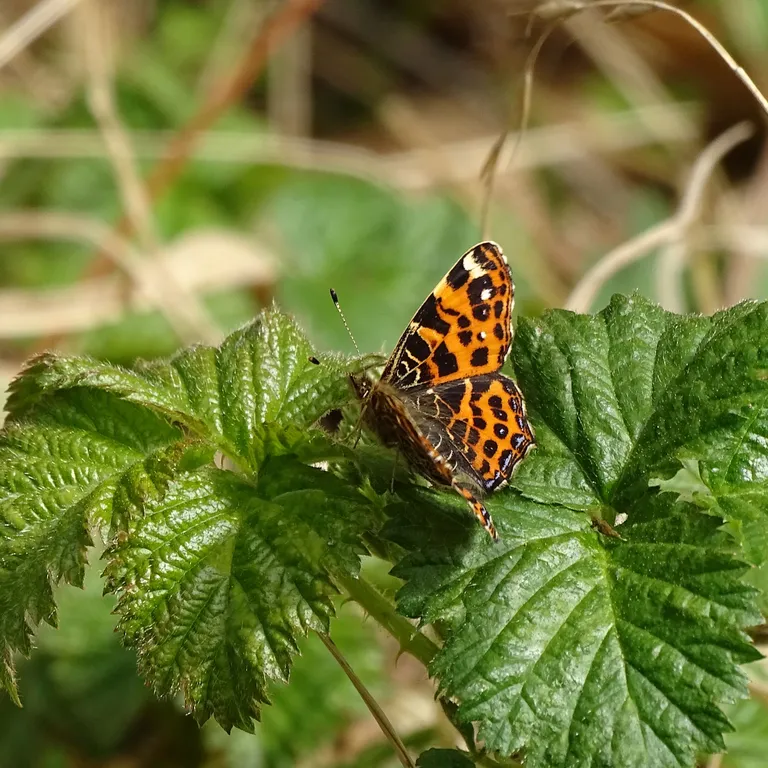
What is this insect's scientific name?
Araschnia levana
